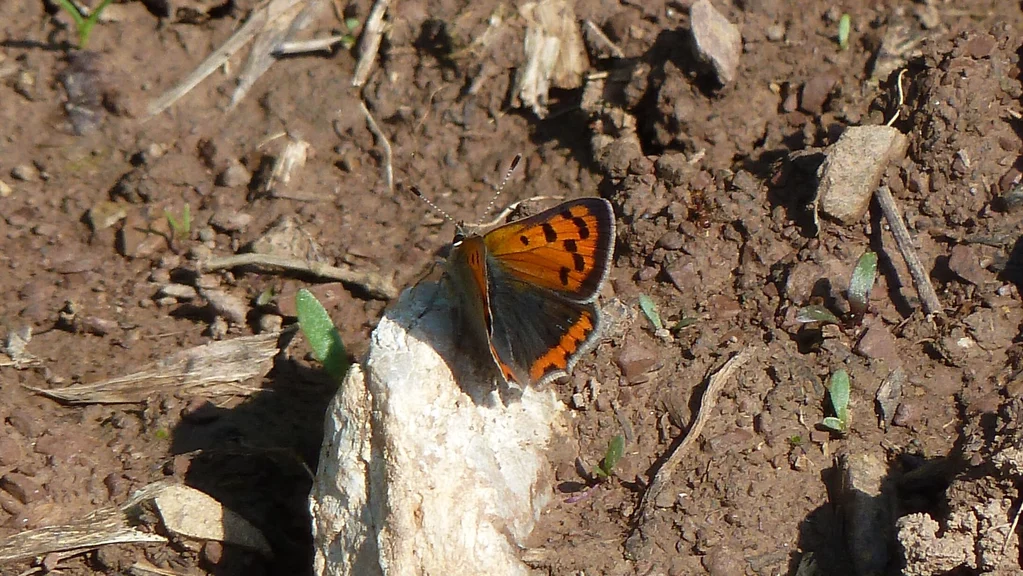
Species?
Lycaena phlaeas
